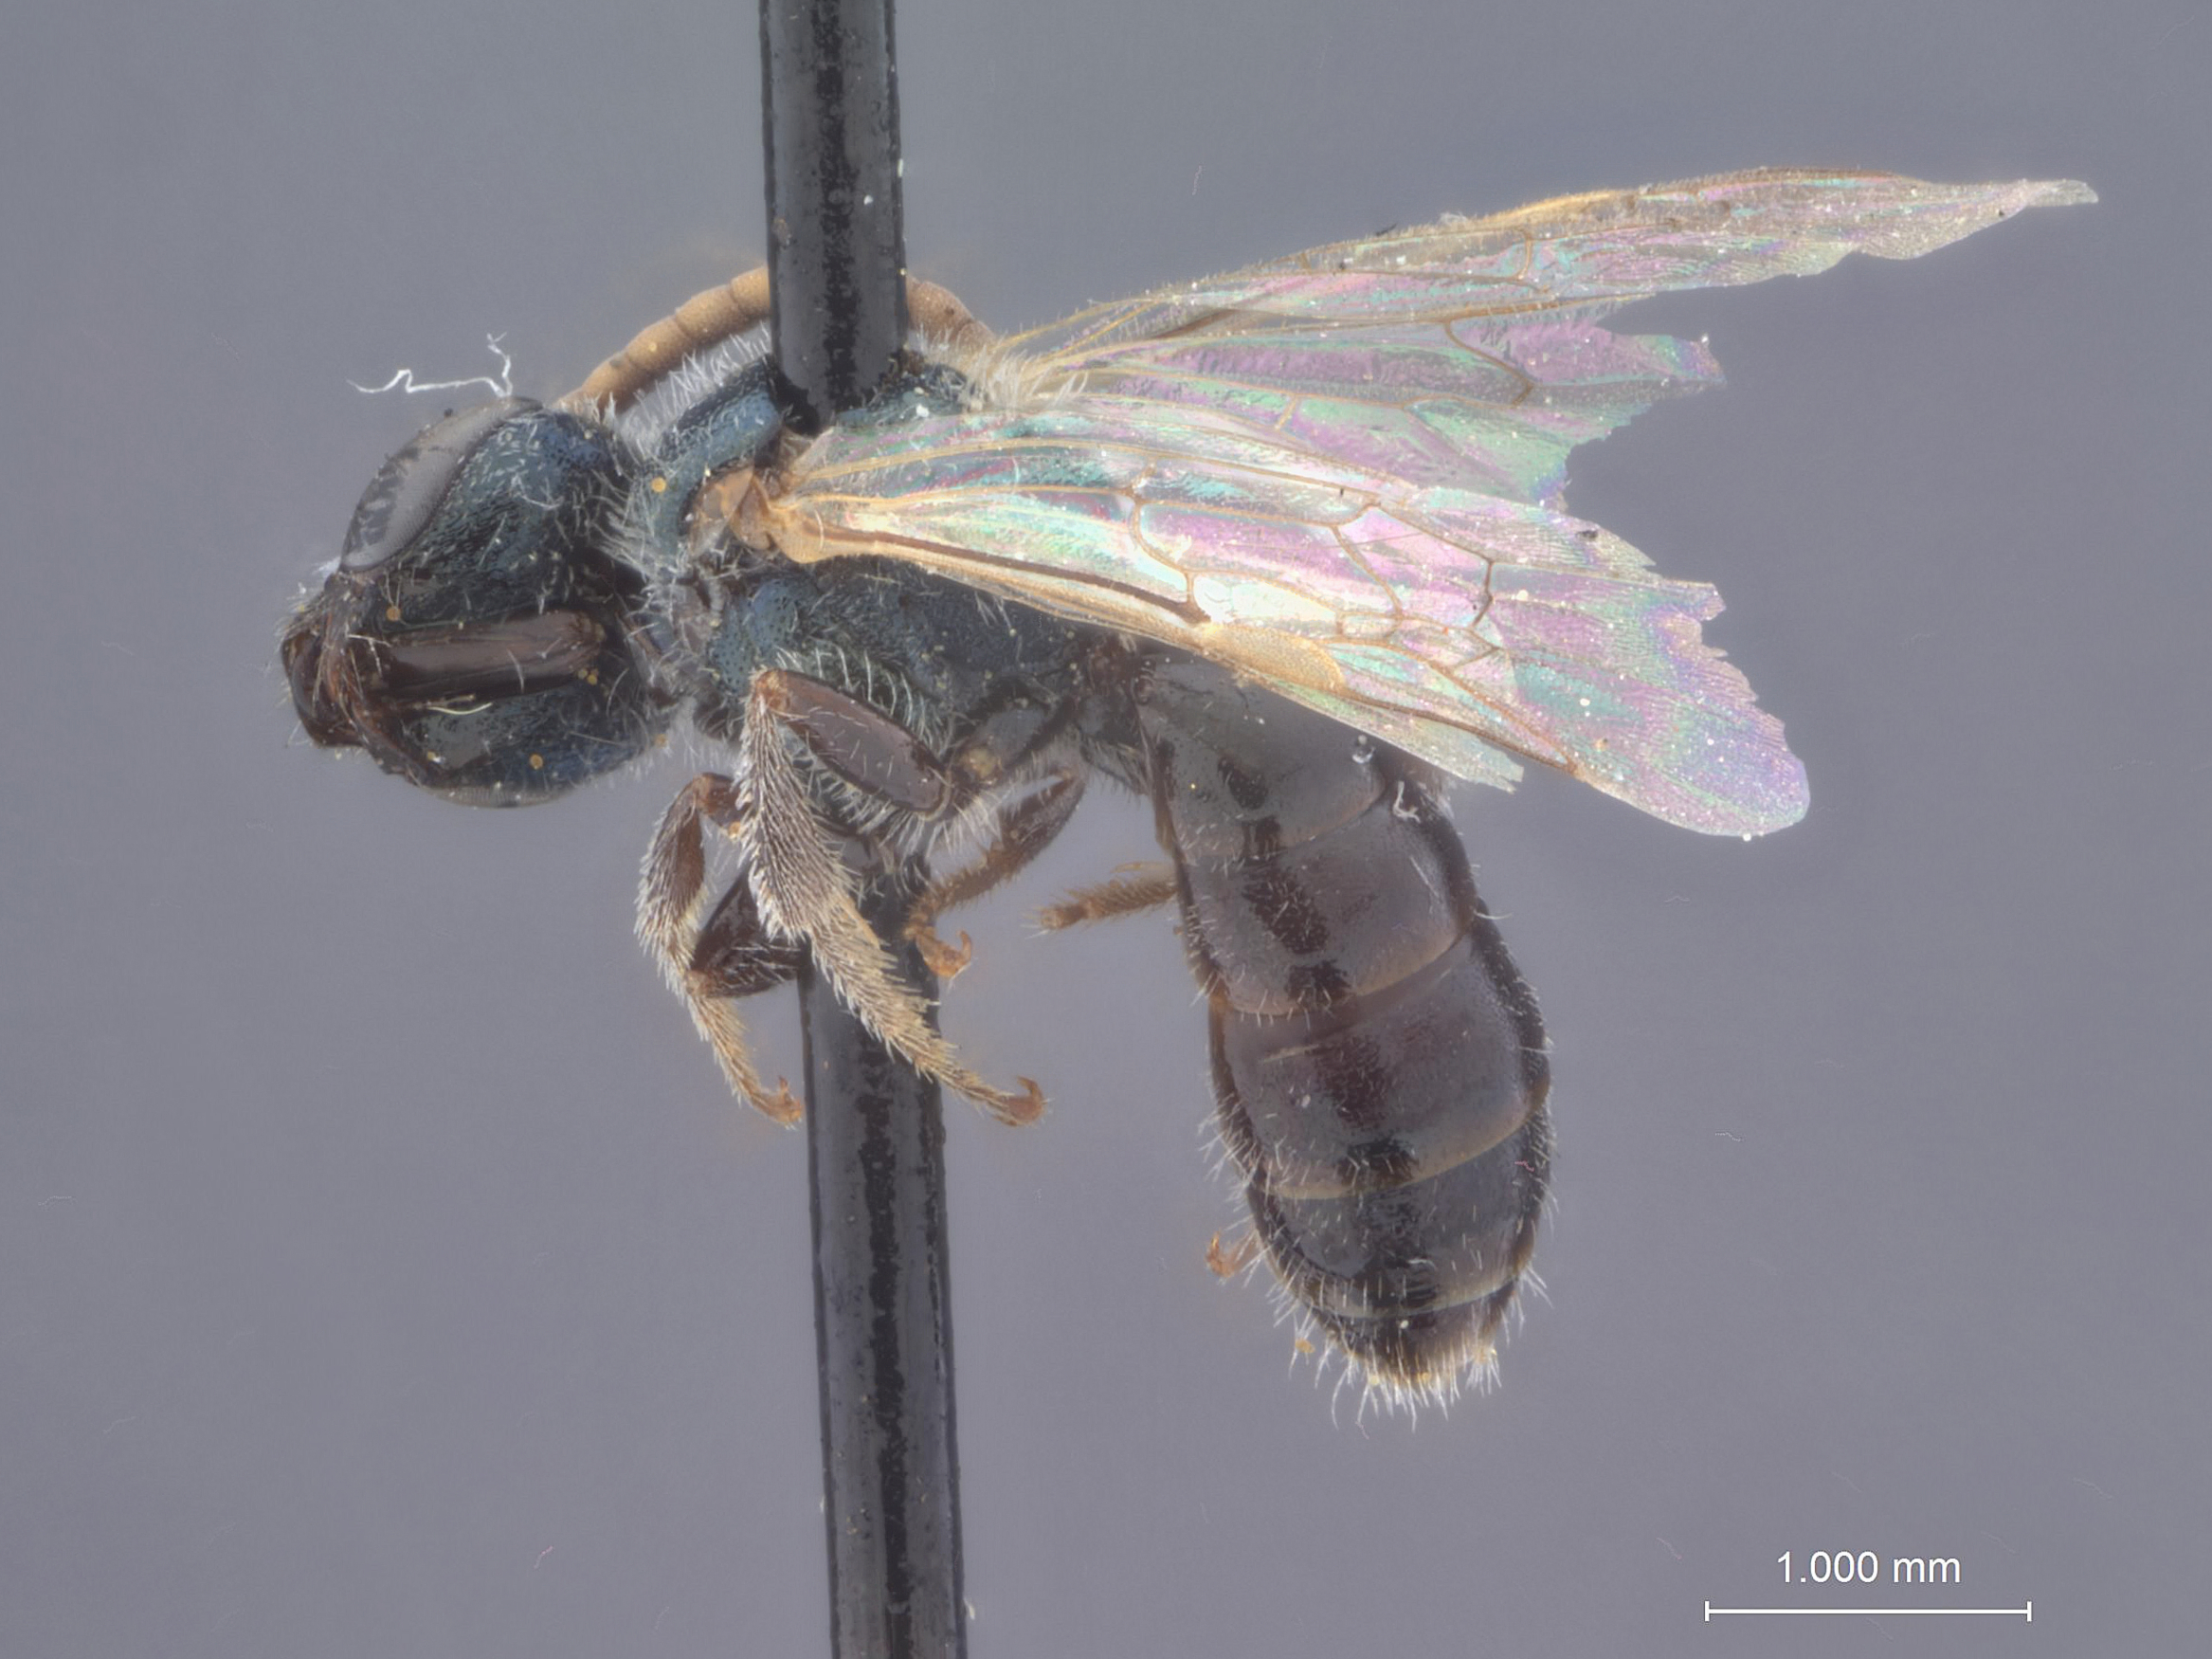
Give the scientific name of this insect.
Halictus mactus
